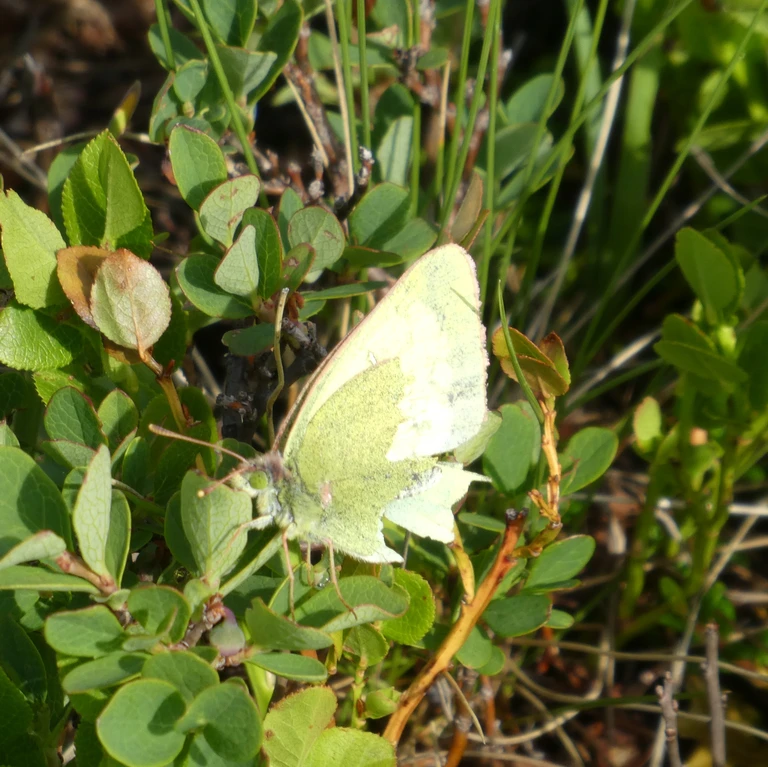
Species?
Colias palaeno
